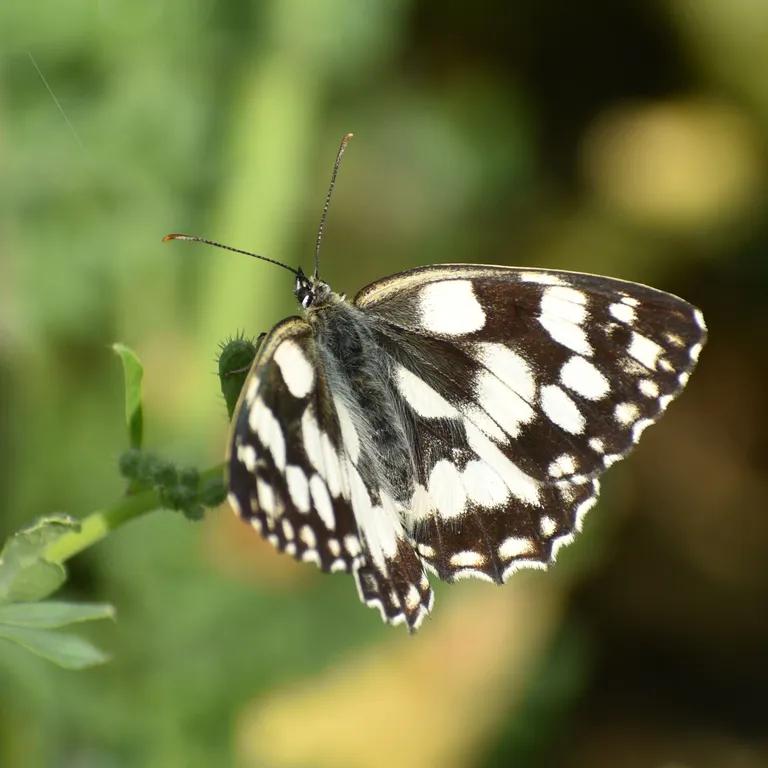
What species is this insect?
Melanargia galathea
